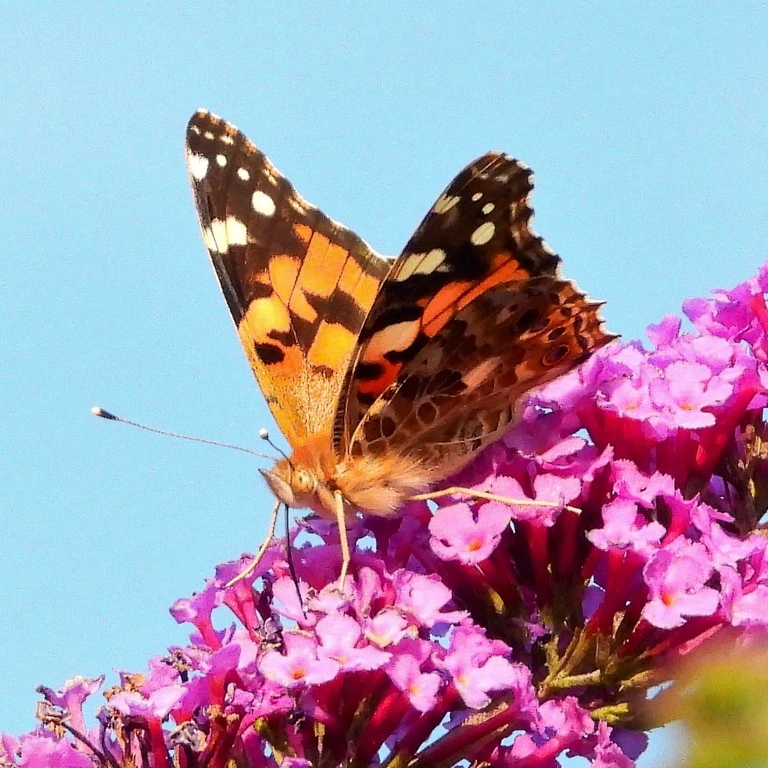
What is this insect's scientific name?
Vanessa cardui
